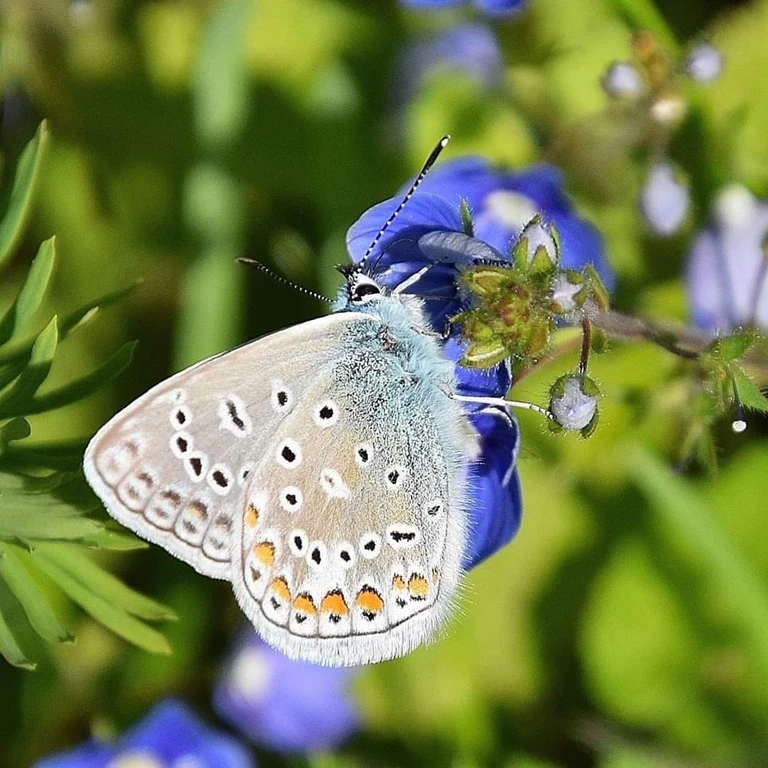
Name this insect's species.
Polyommatus icarus
